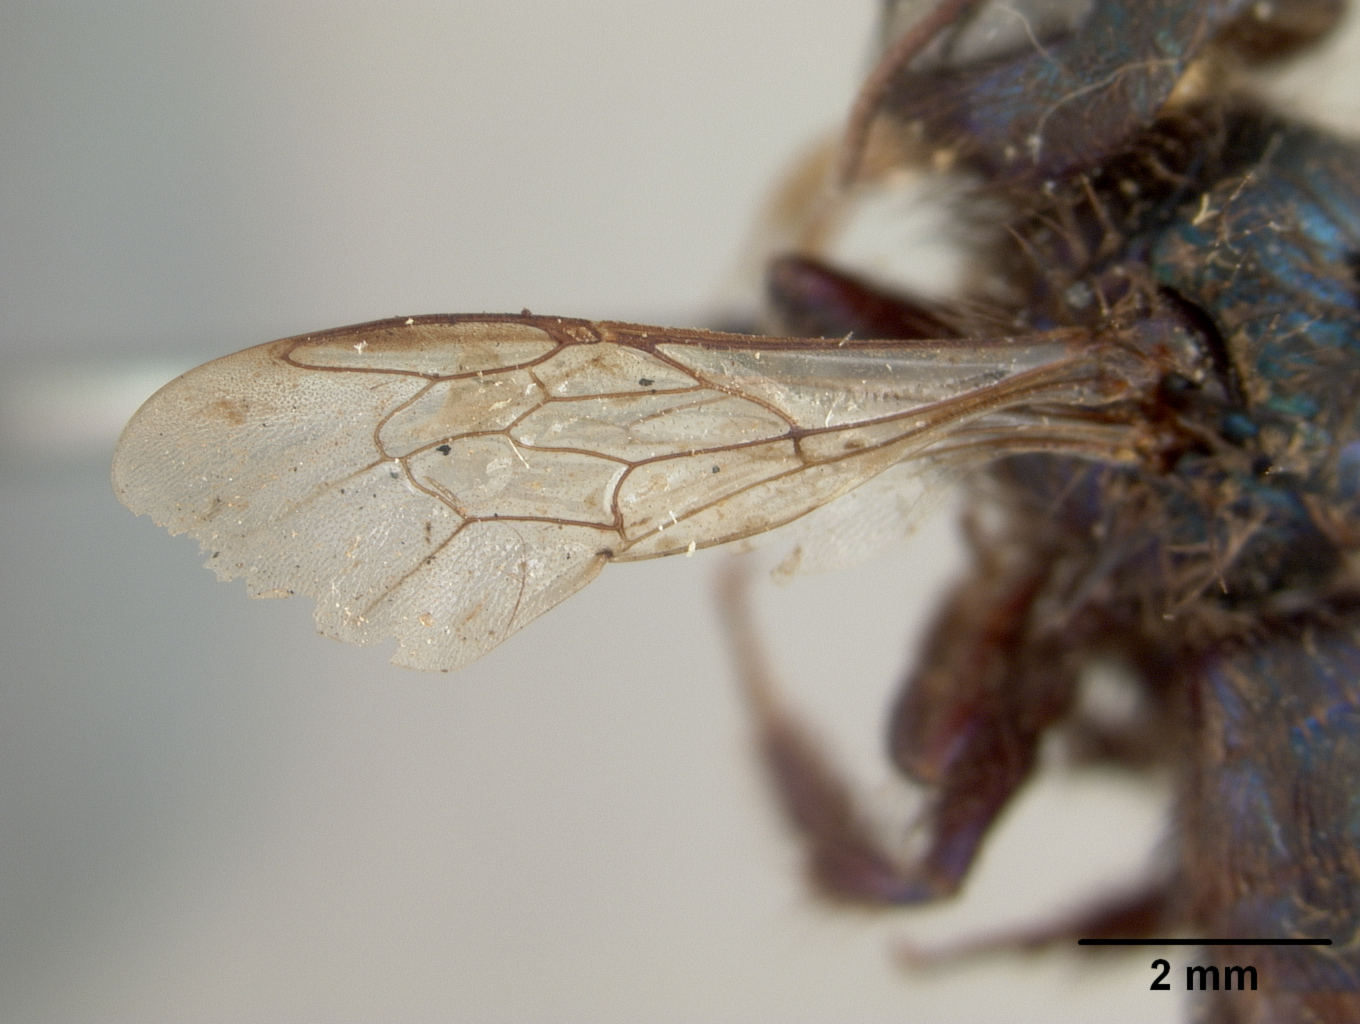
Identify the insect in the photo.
Osmia ribifloris
